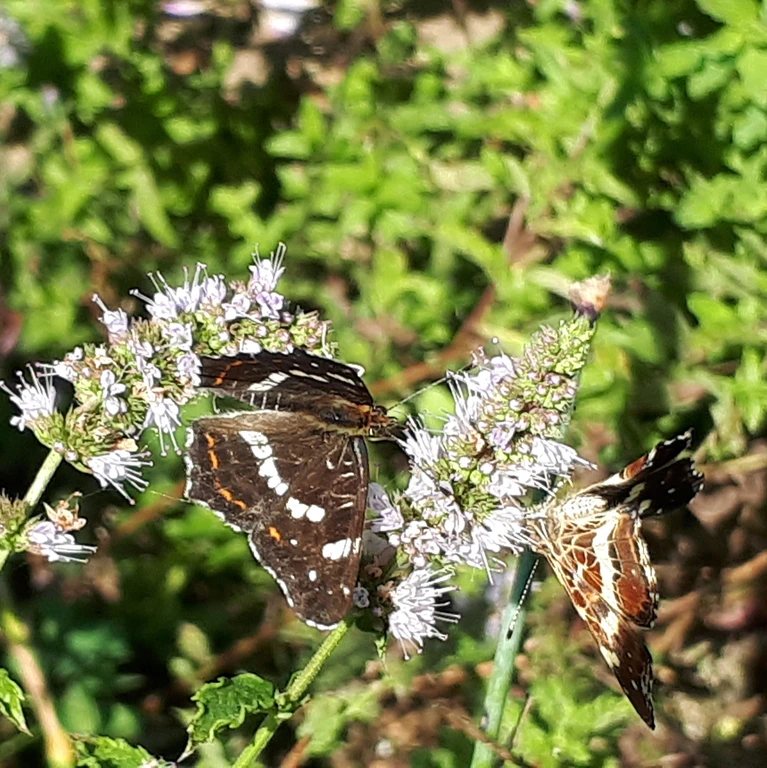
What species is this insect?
Araschnia levana
